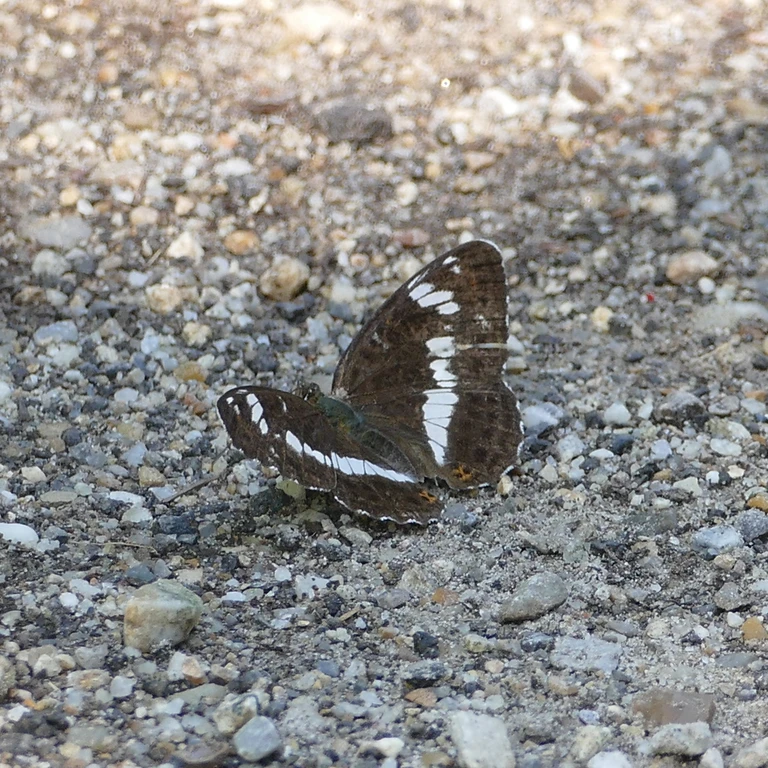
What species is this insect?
Limenitis camilla (also Ladoga camilla)
